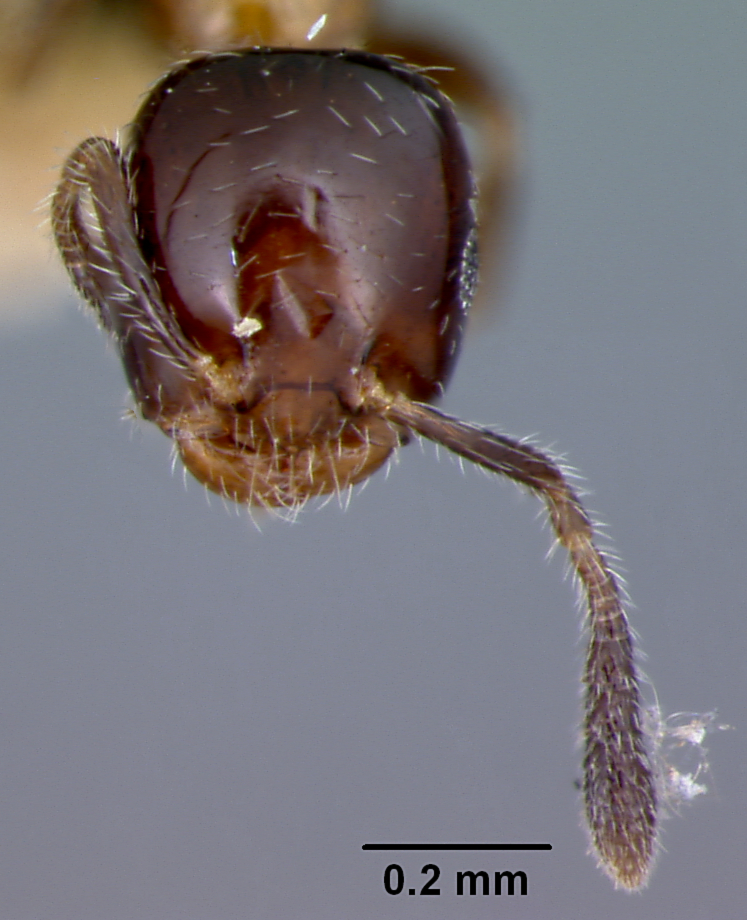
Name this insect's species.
Myrmelachista mexicana
